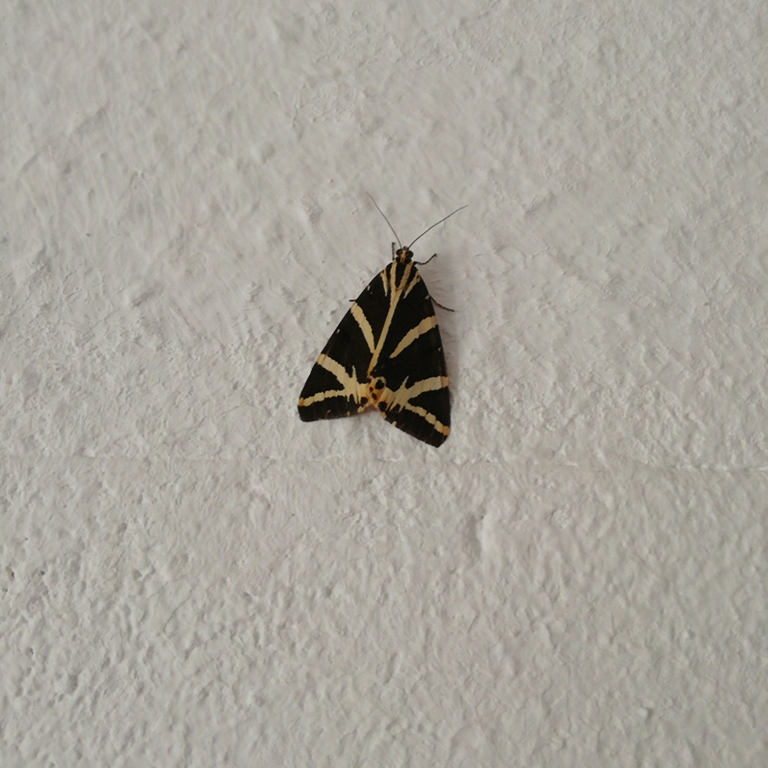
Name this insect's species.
Euplagia quadripunctaria
